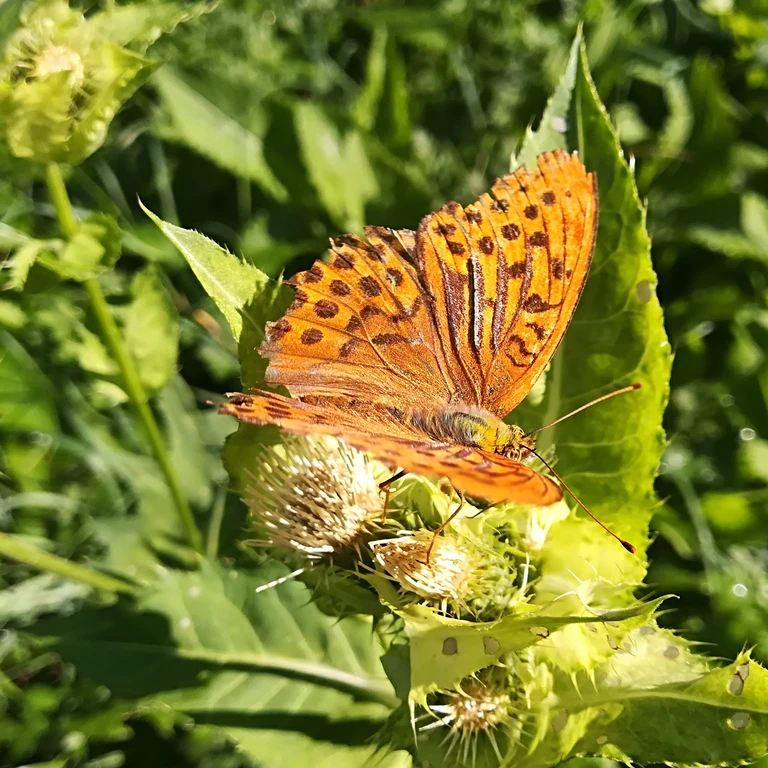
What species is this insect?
Argynnis paphia
